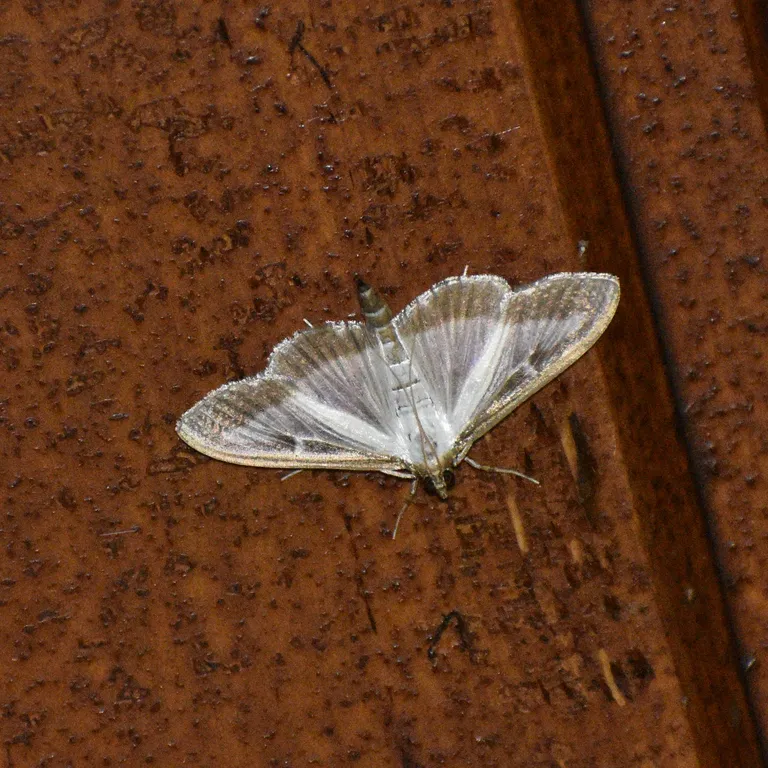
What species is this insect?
Cydalima perspectalis
